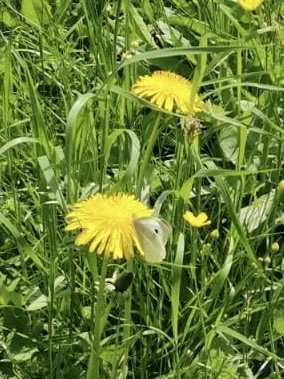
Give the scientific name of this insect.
Pieris brassicae
